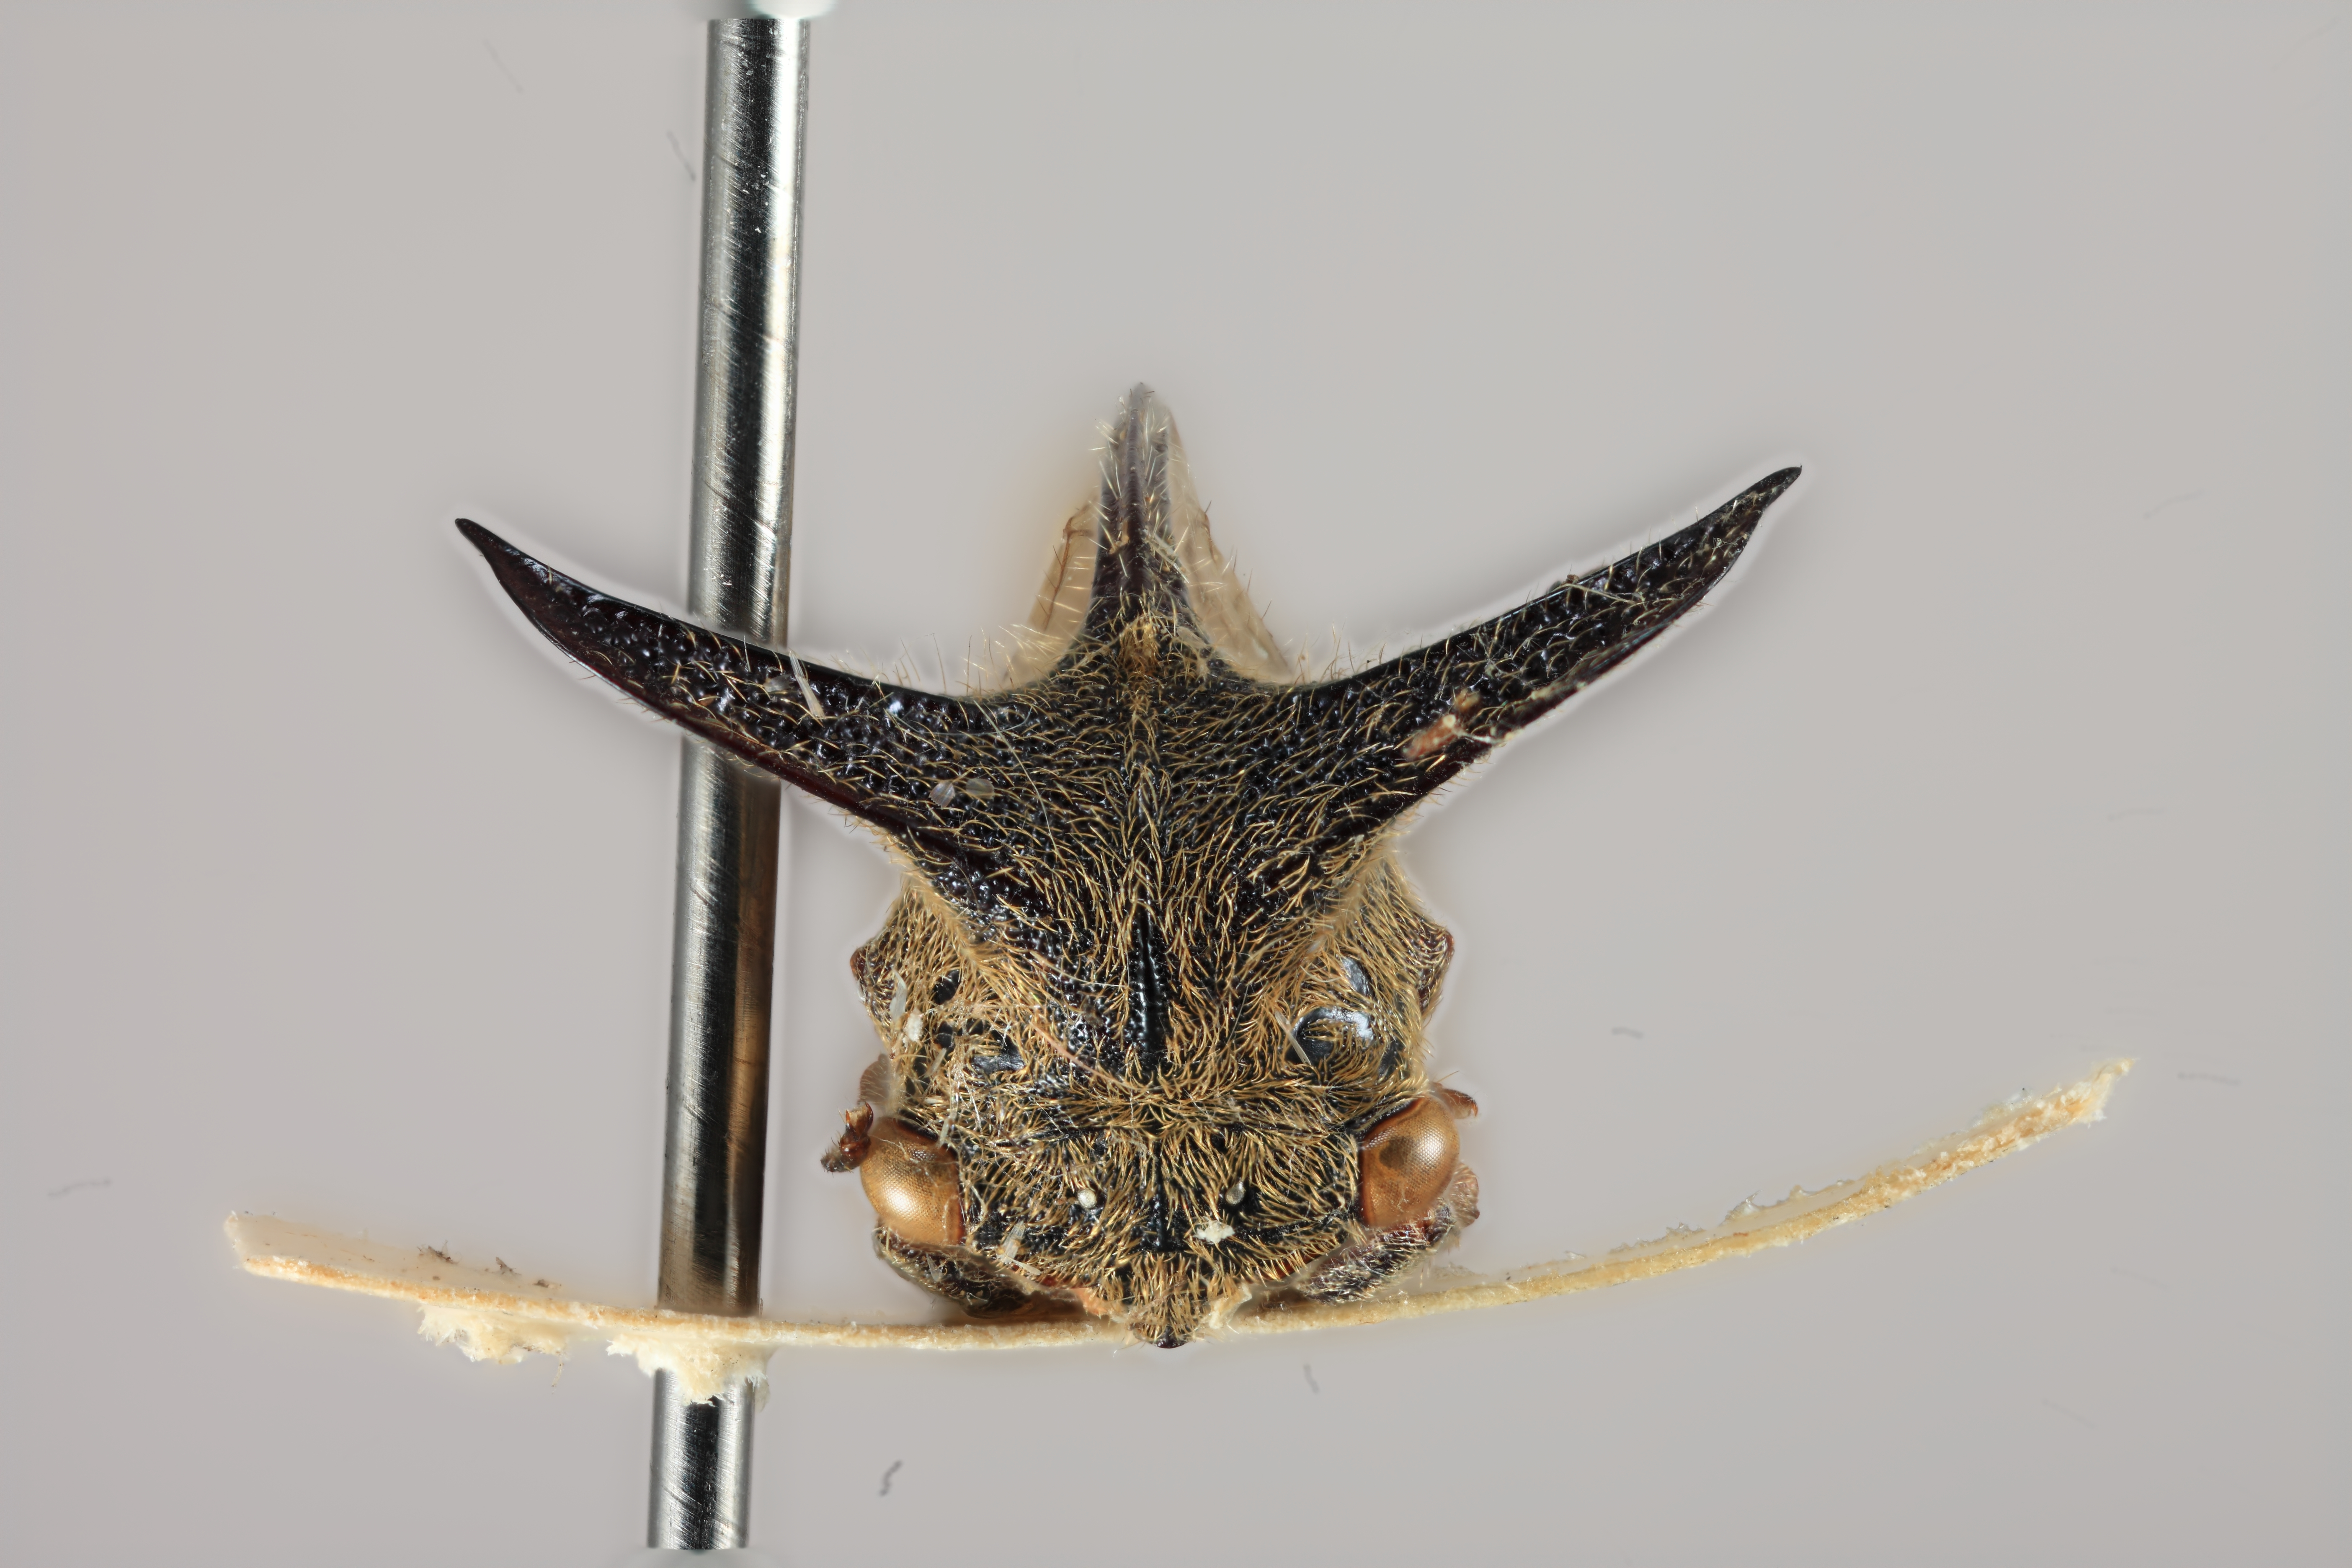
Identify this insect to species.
Leptocentrus pubescens
